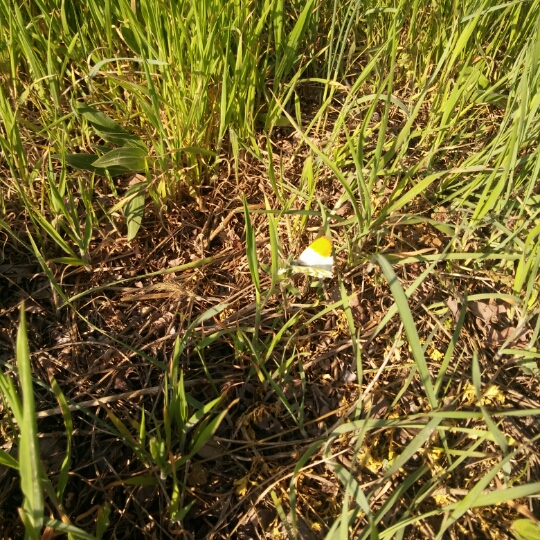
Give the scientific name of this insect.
Anthocharis cardamines
